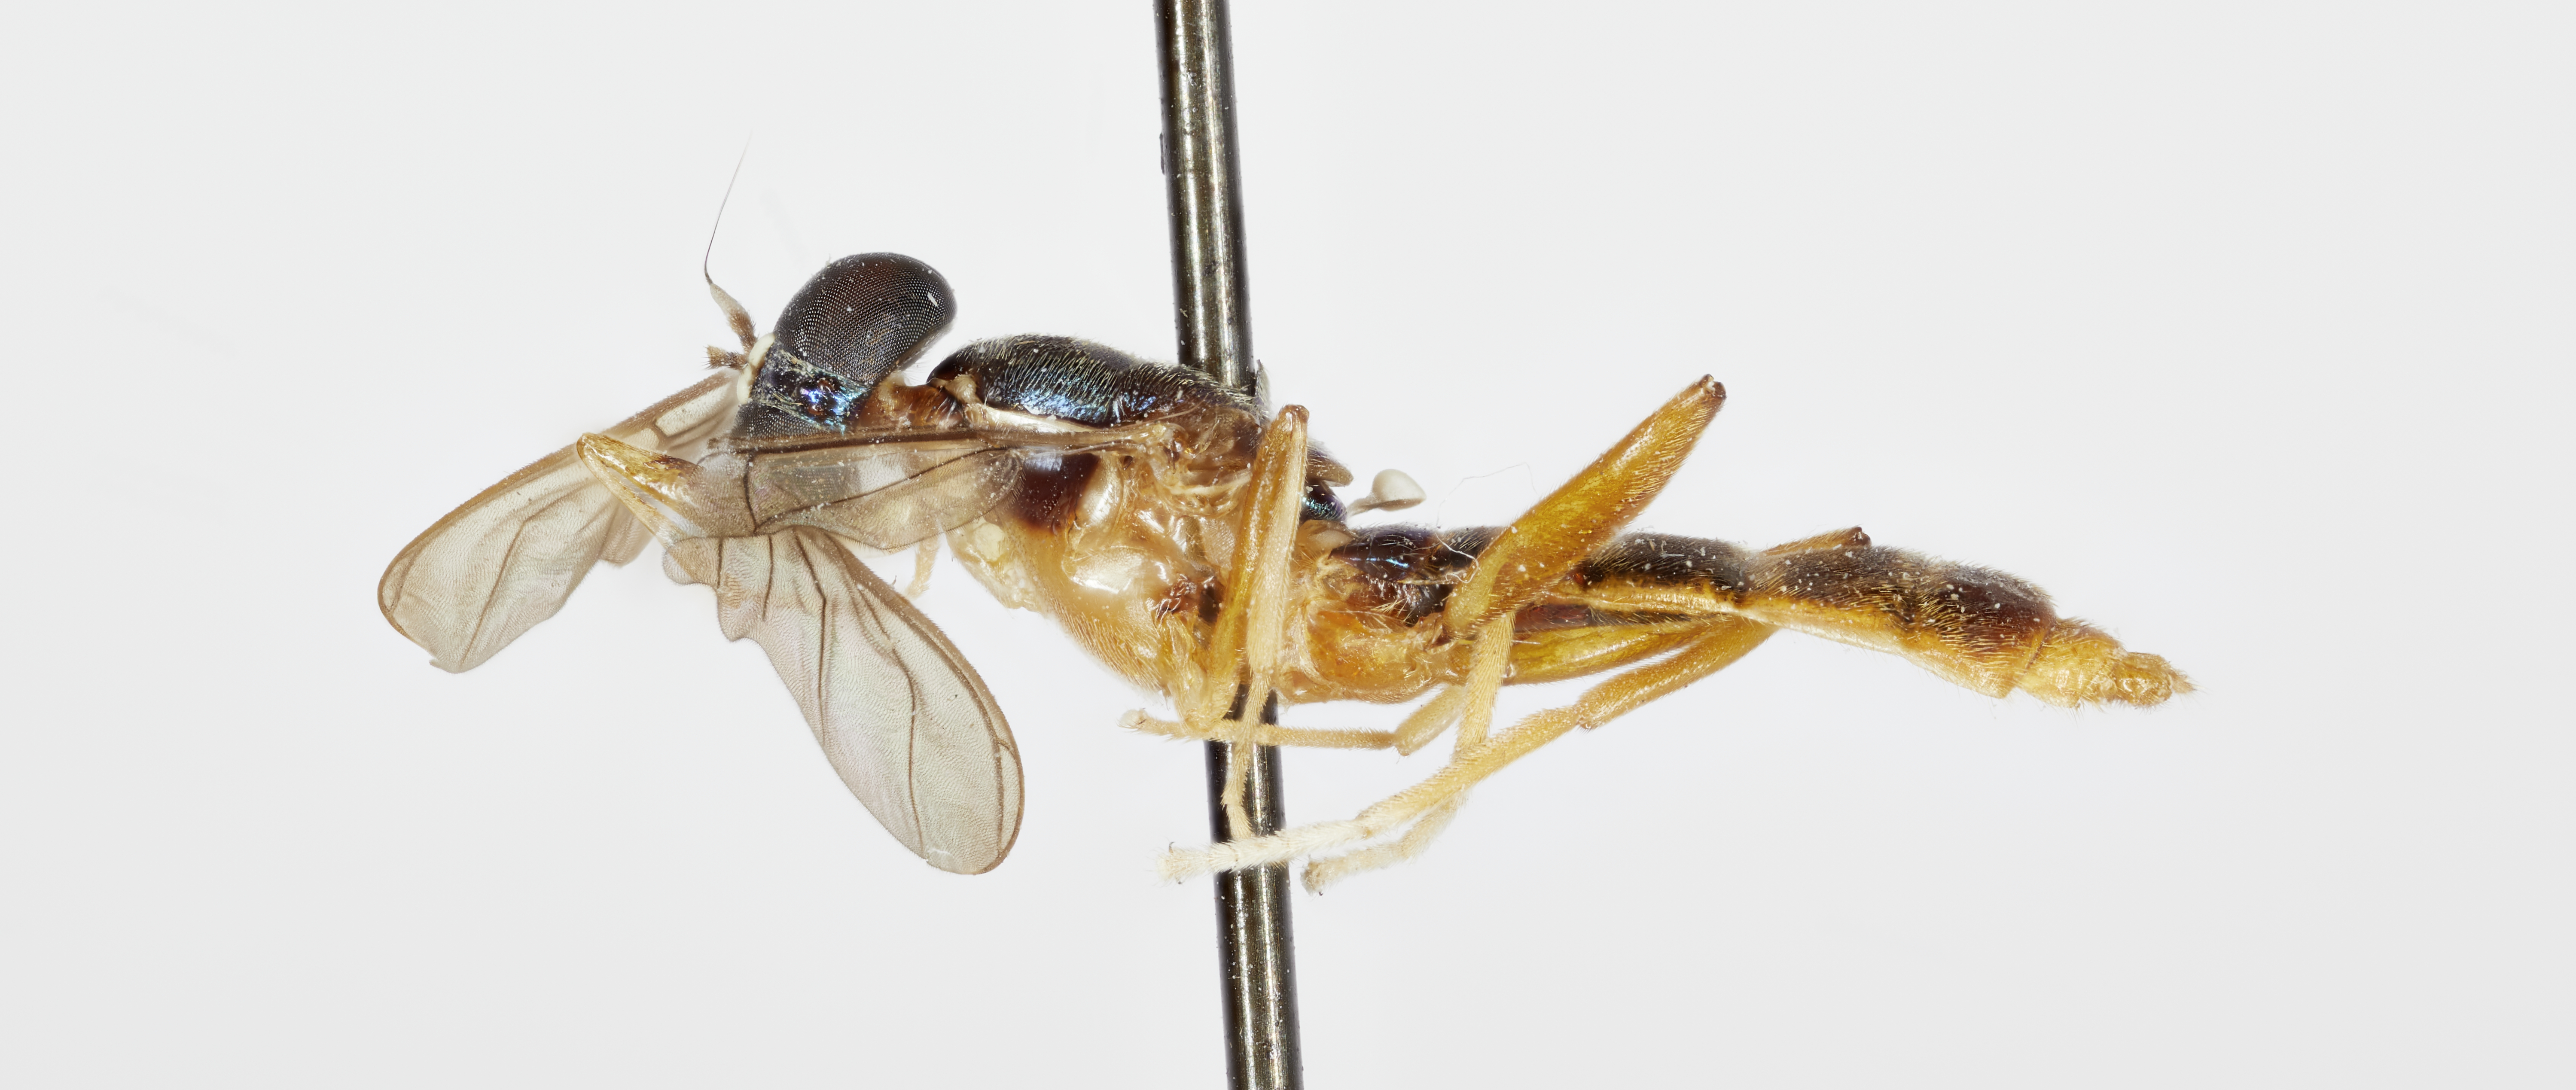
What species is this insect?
Merosargus lampronotus
